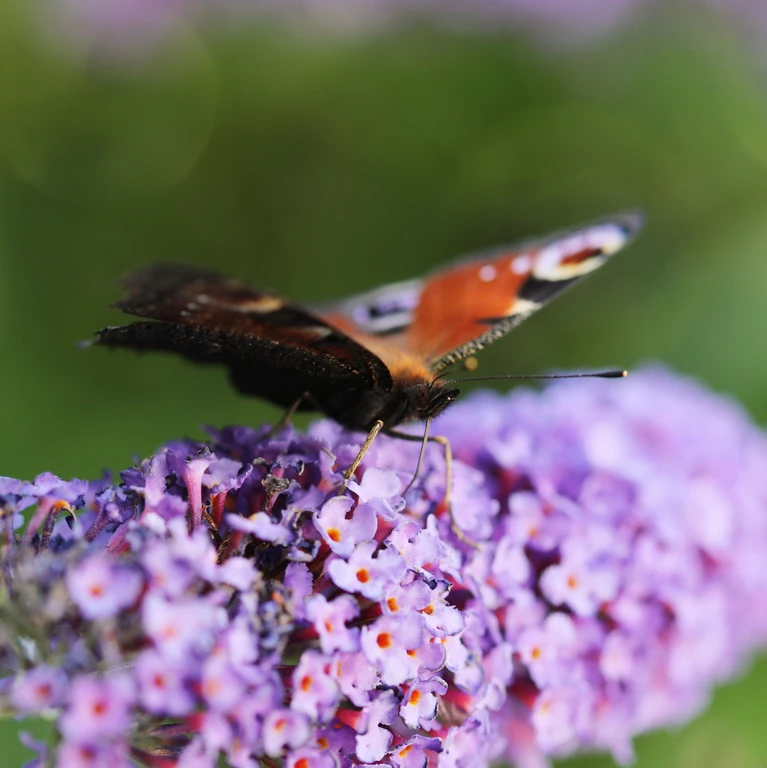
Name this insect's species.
Aglais io
